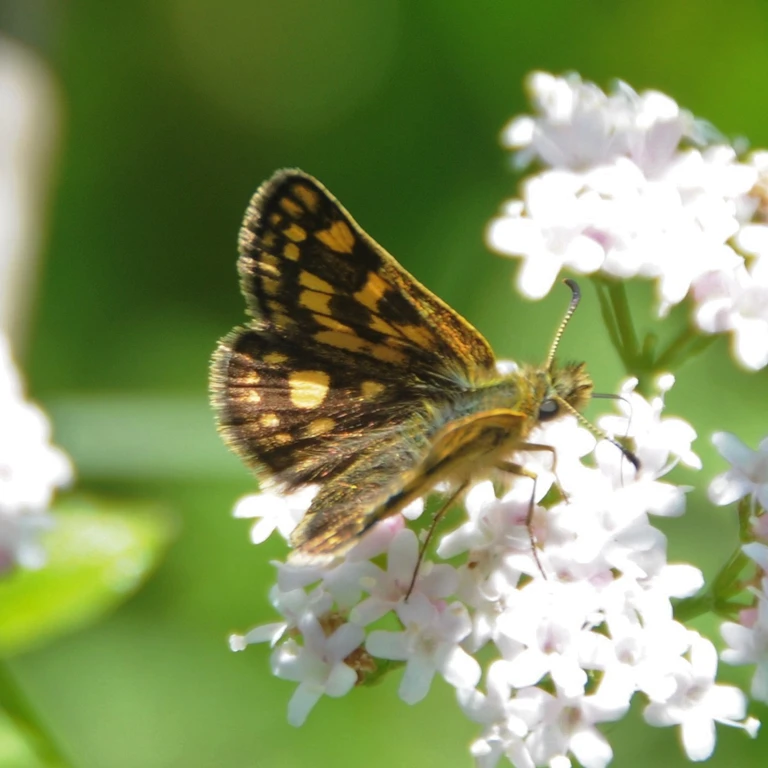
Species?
Carterocephalus palaemon
